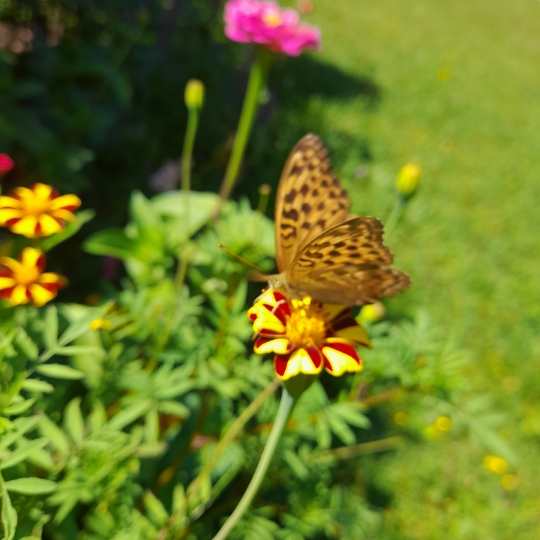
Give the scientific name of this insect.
Argynnis paphia
